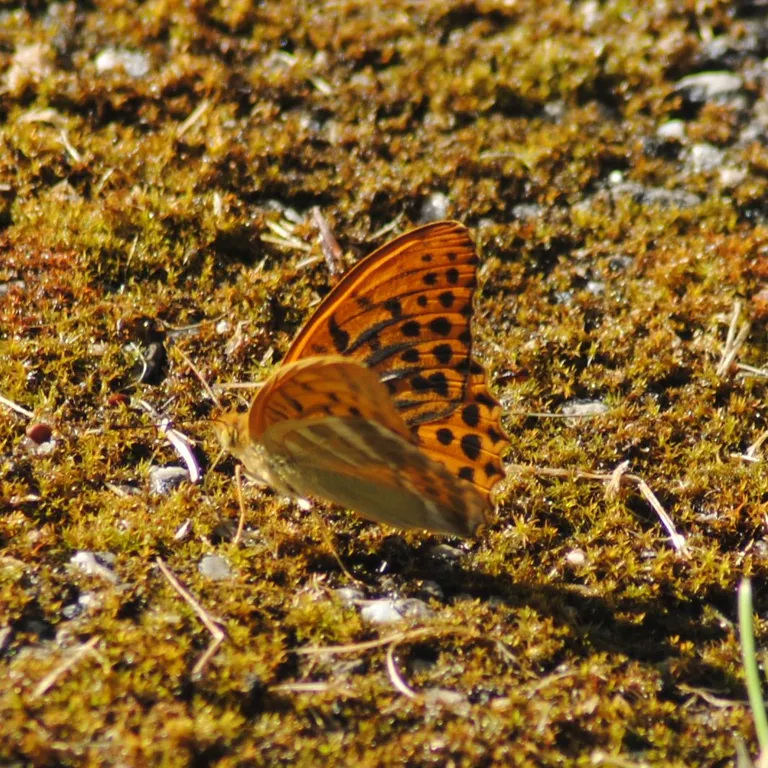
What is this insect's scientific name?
Argynnis paphia
